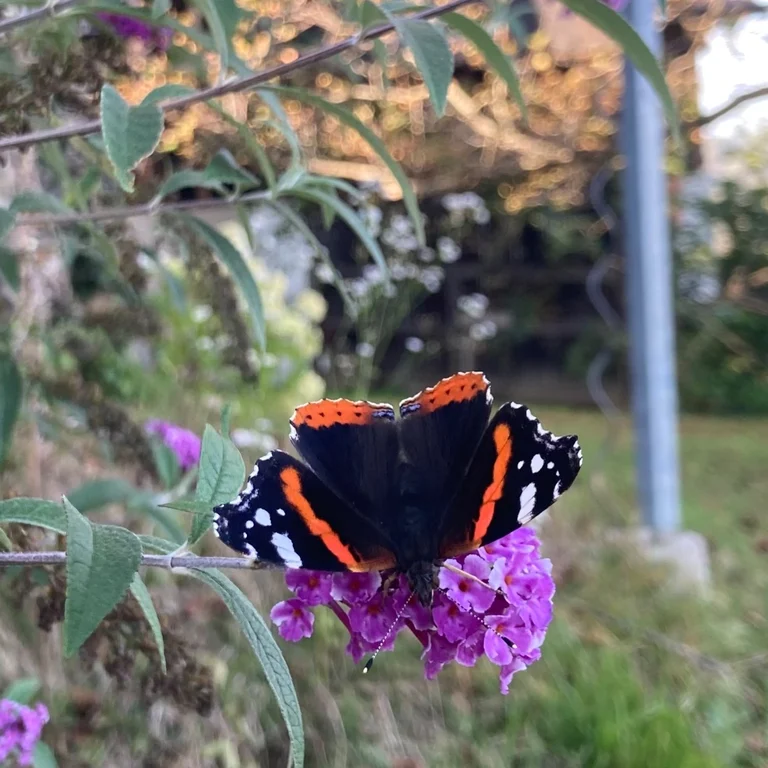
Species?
Vanessa atalanta
